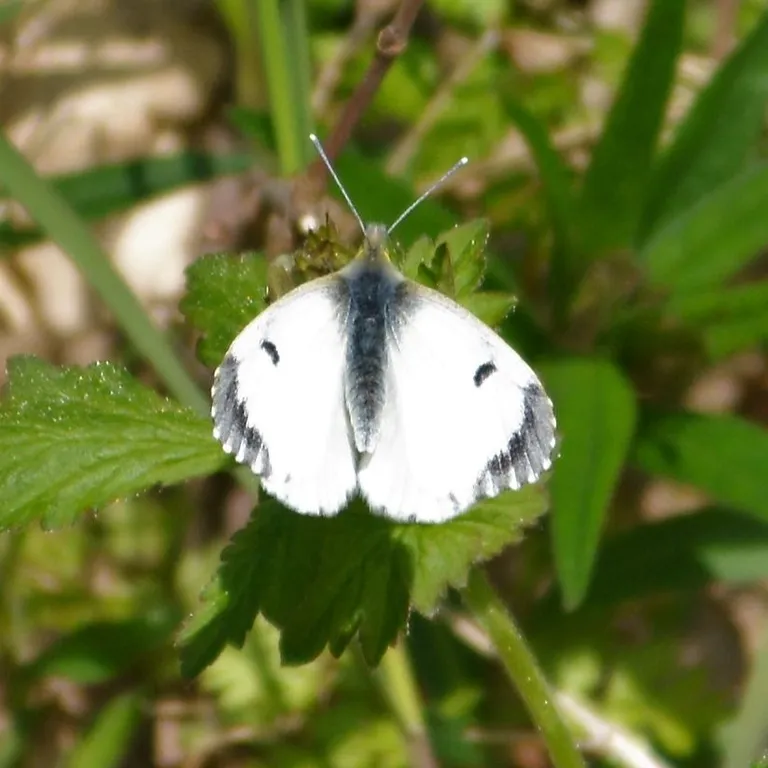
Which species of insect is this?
Anthocharis cardamines
